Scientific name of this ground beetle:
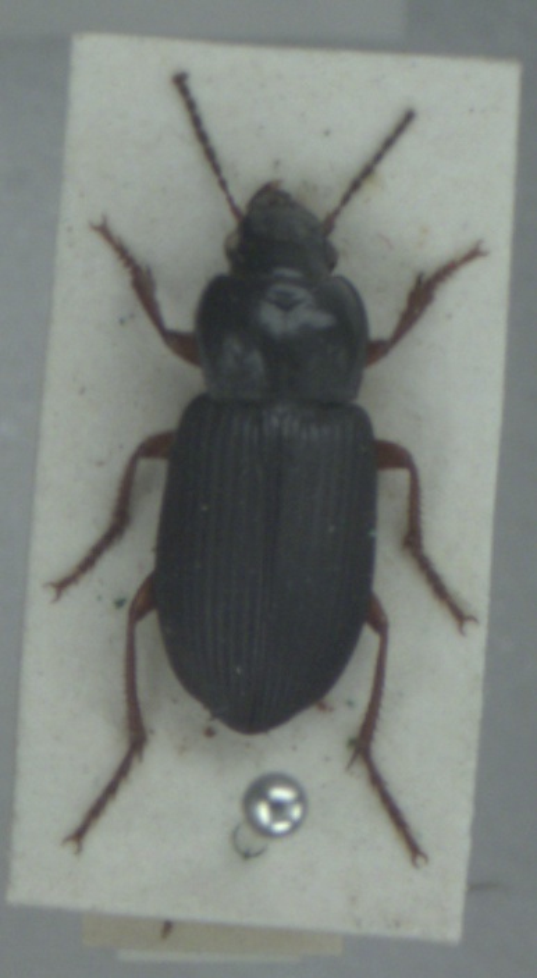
Anisodactylus binotatus
